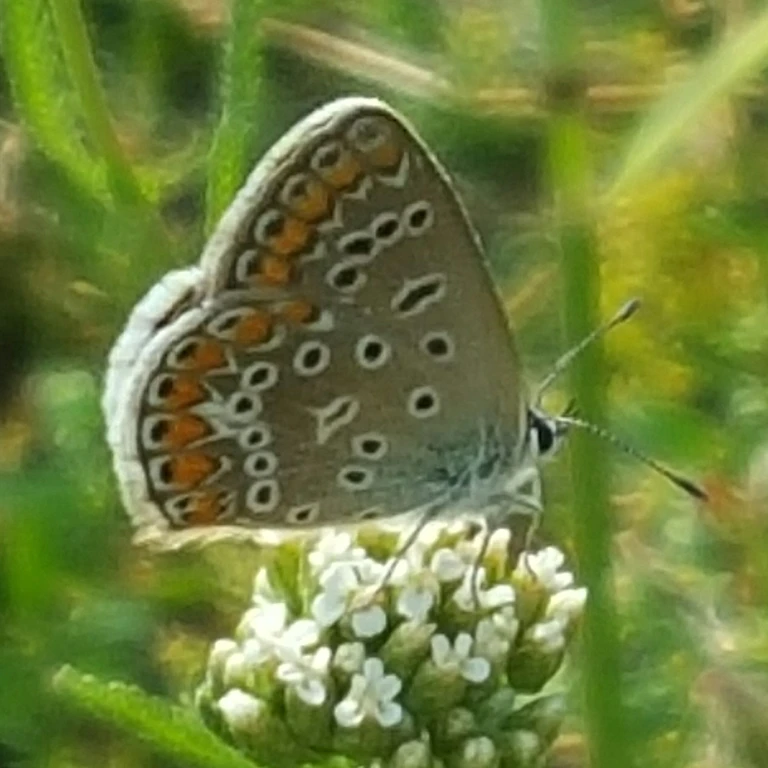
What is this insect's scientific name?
Polyommatus icarus
